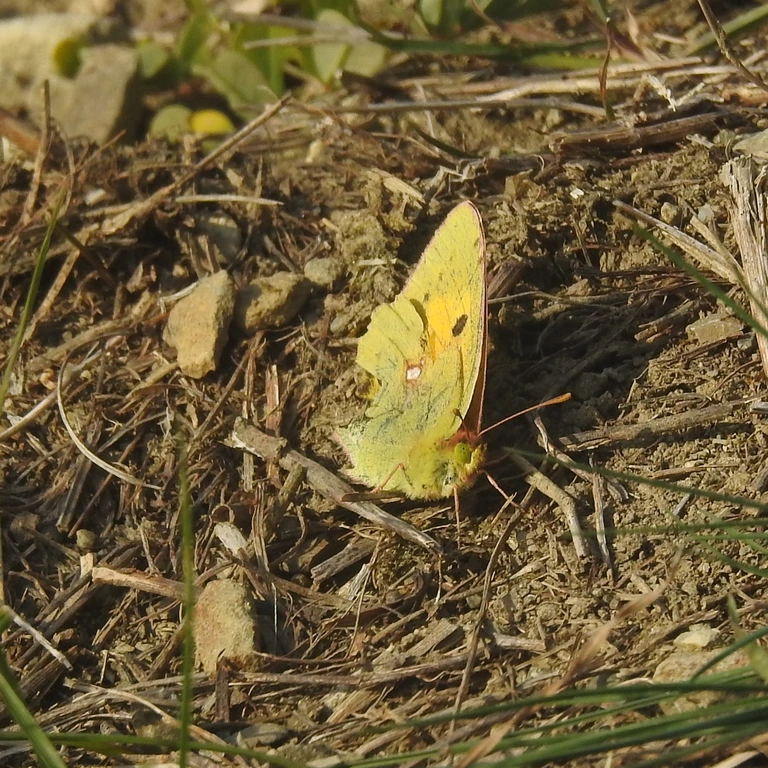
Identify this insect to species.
Colias croceus
